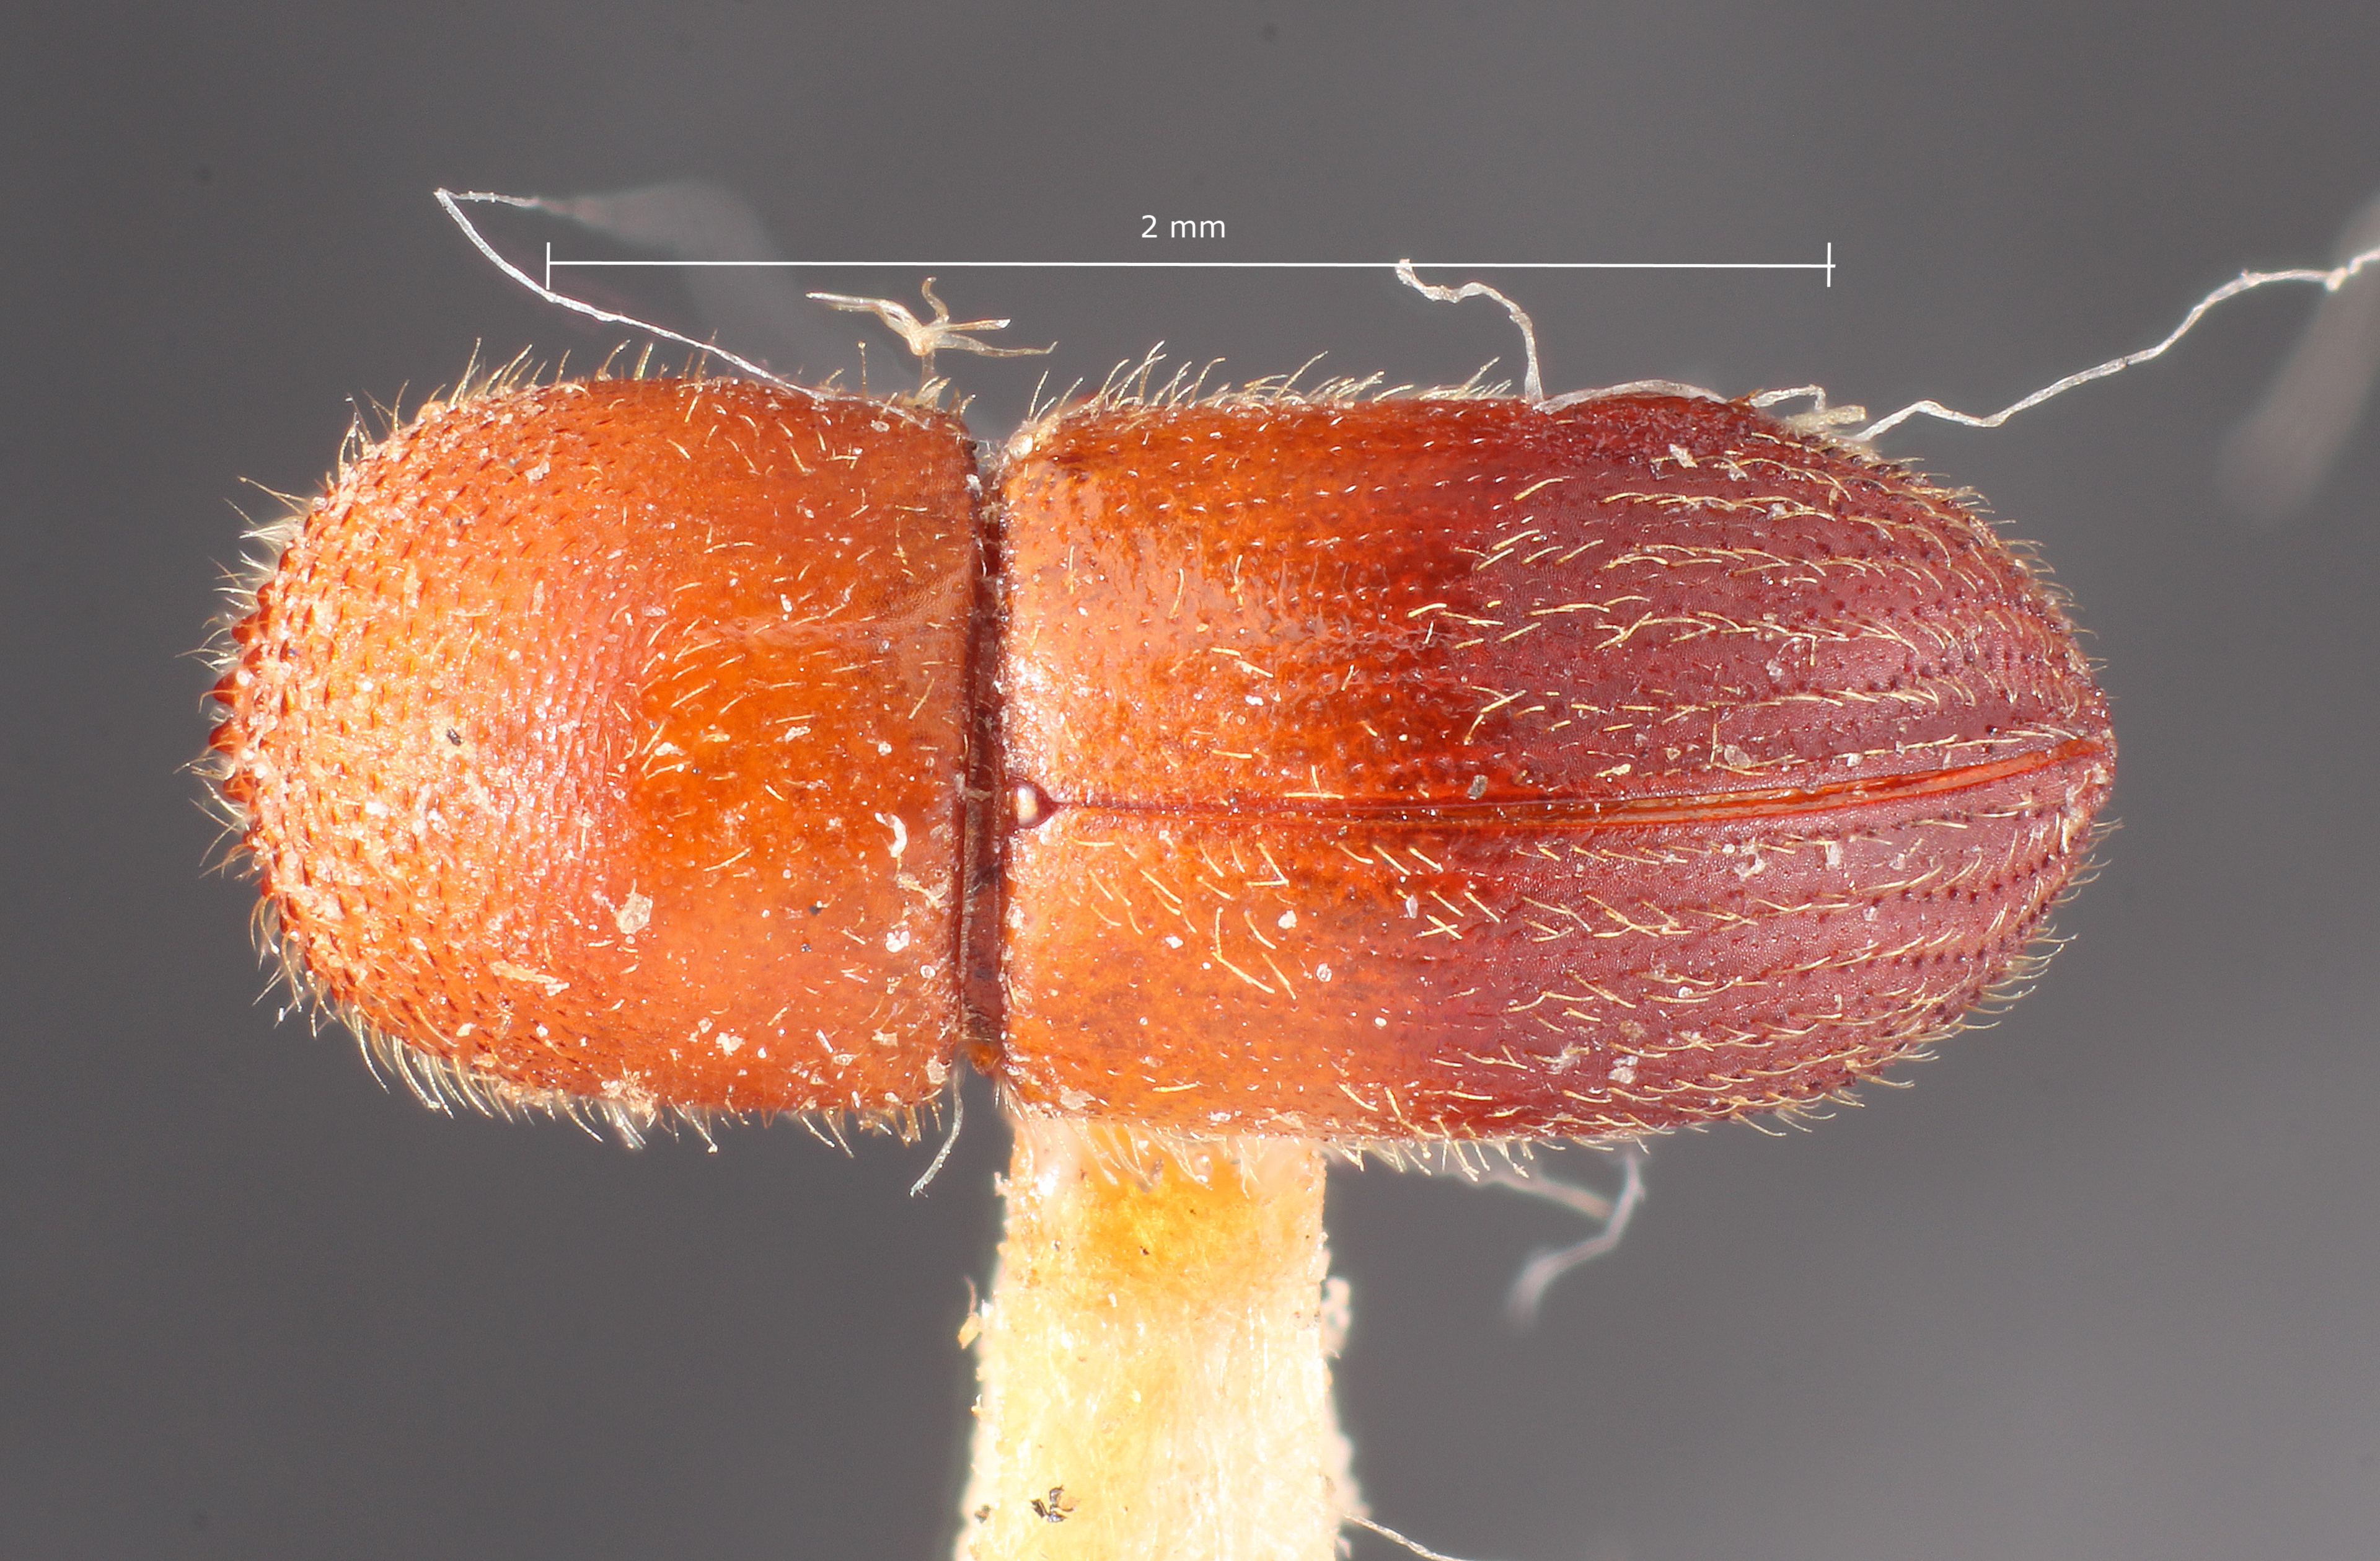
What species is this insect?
Dryocoetoides caracicolai
